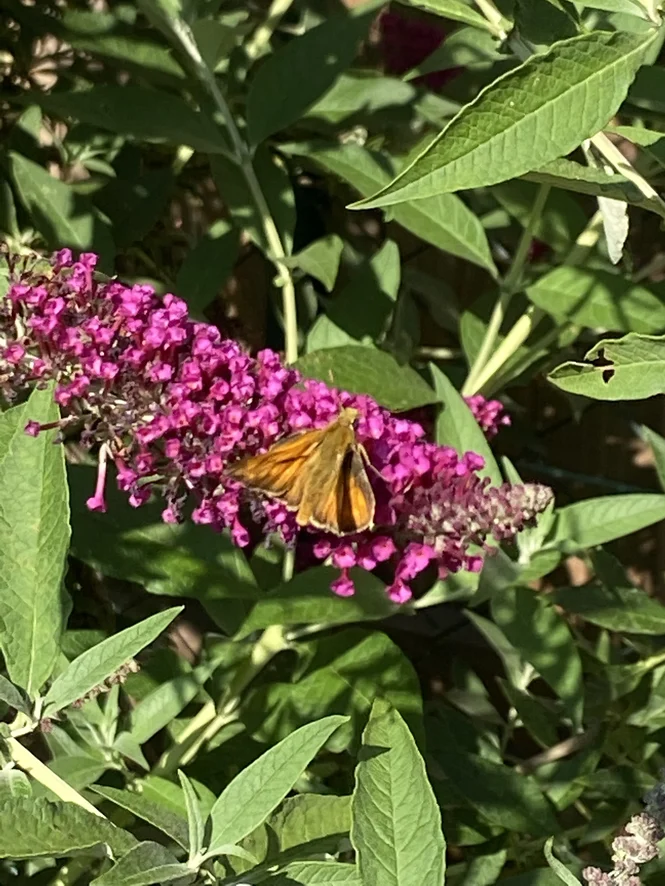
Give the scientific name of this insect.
Ochlodes sylvanus (also Ochlodes venata)
